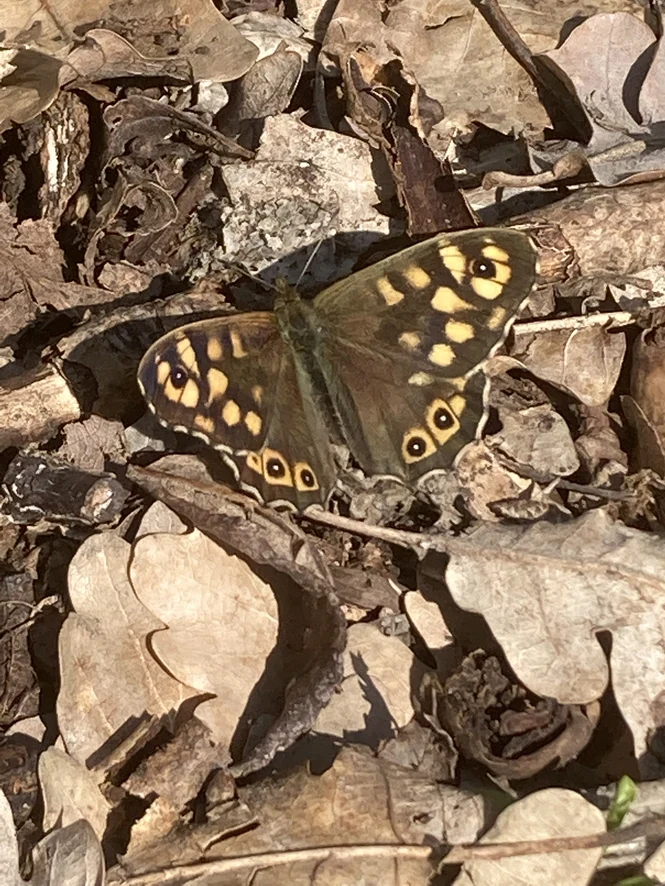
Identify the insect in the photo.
Pararge aegeria
